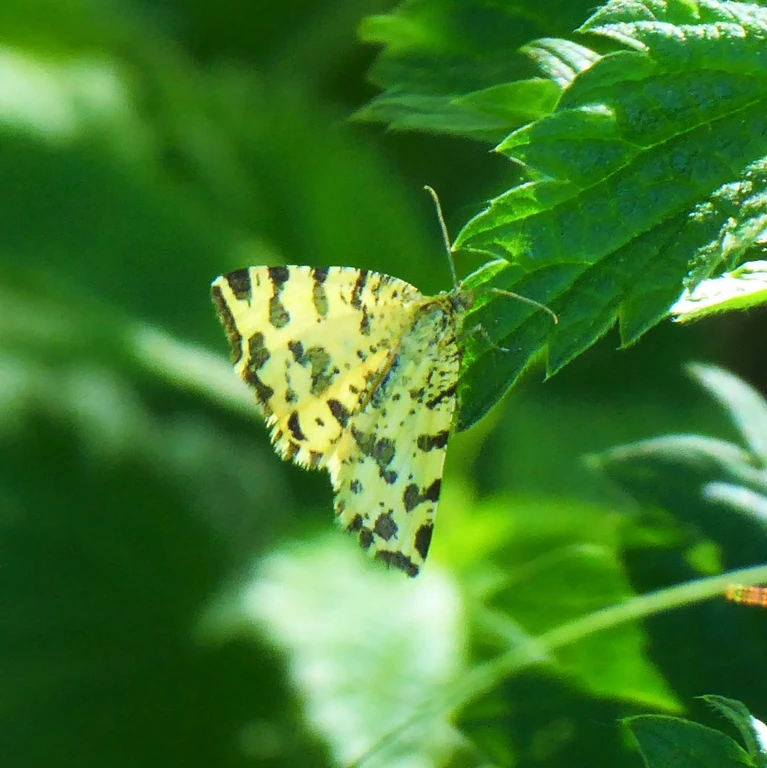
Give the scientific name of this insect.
Pseudopanthera macularia
